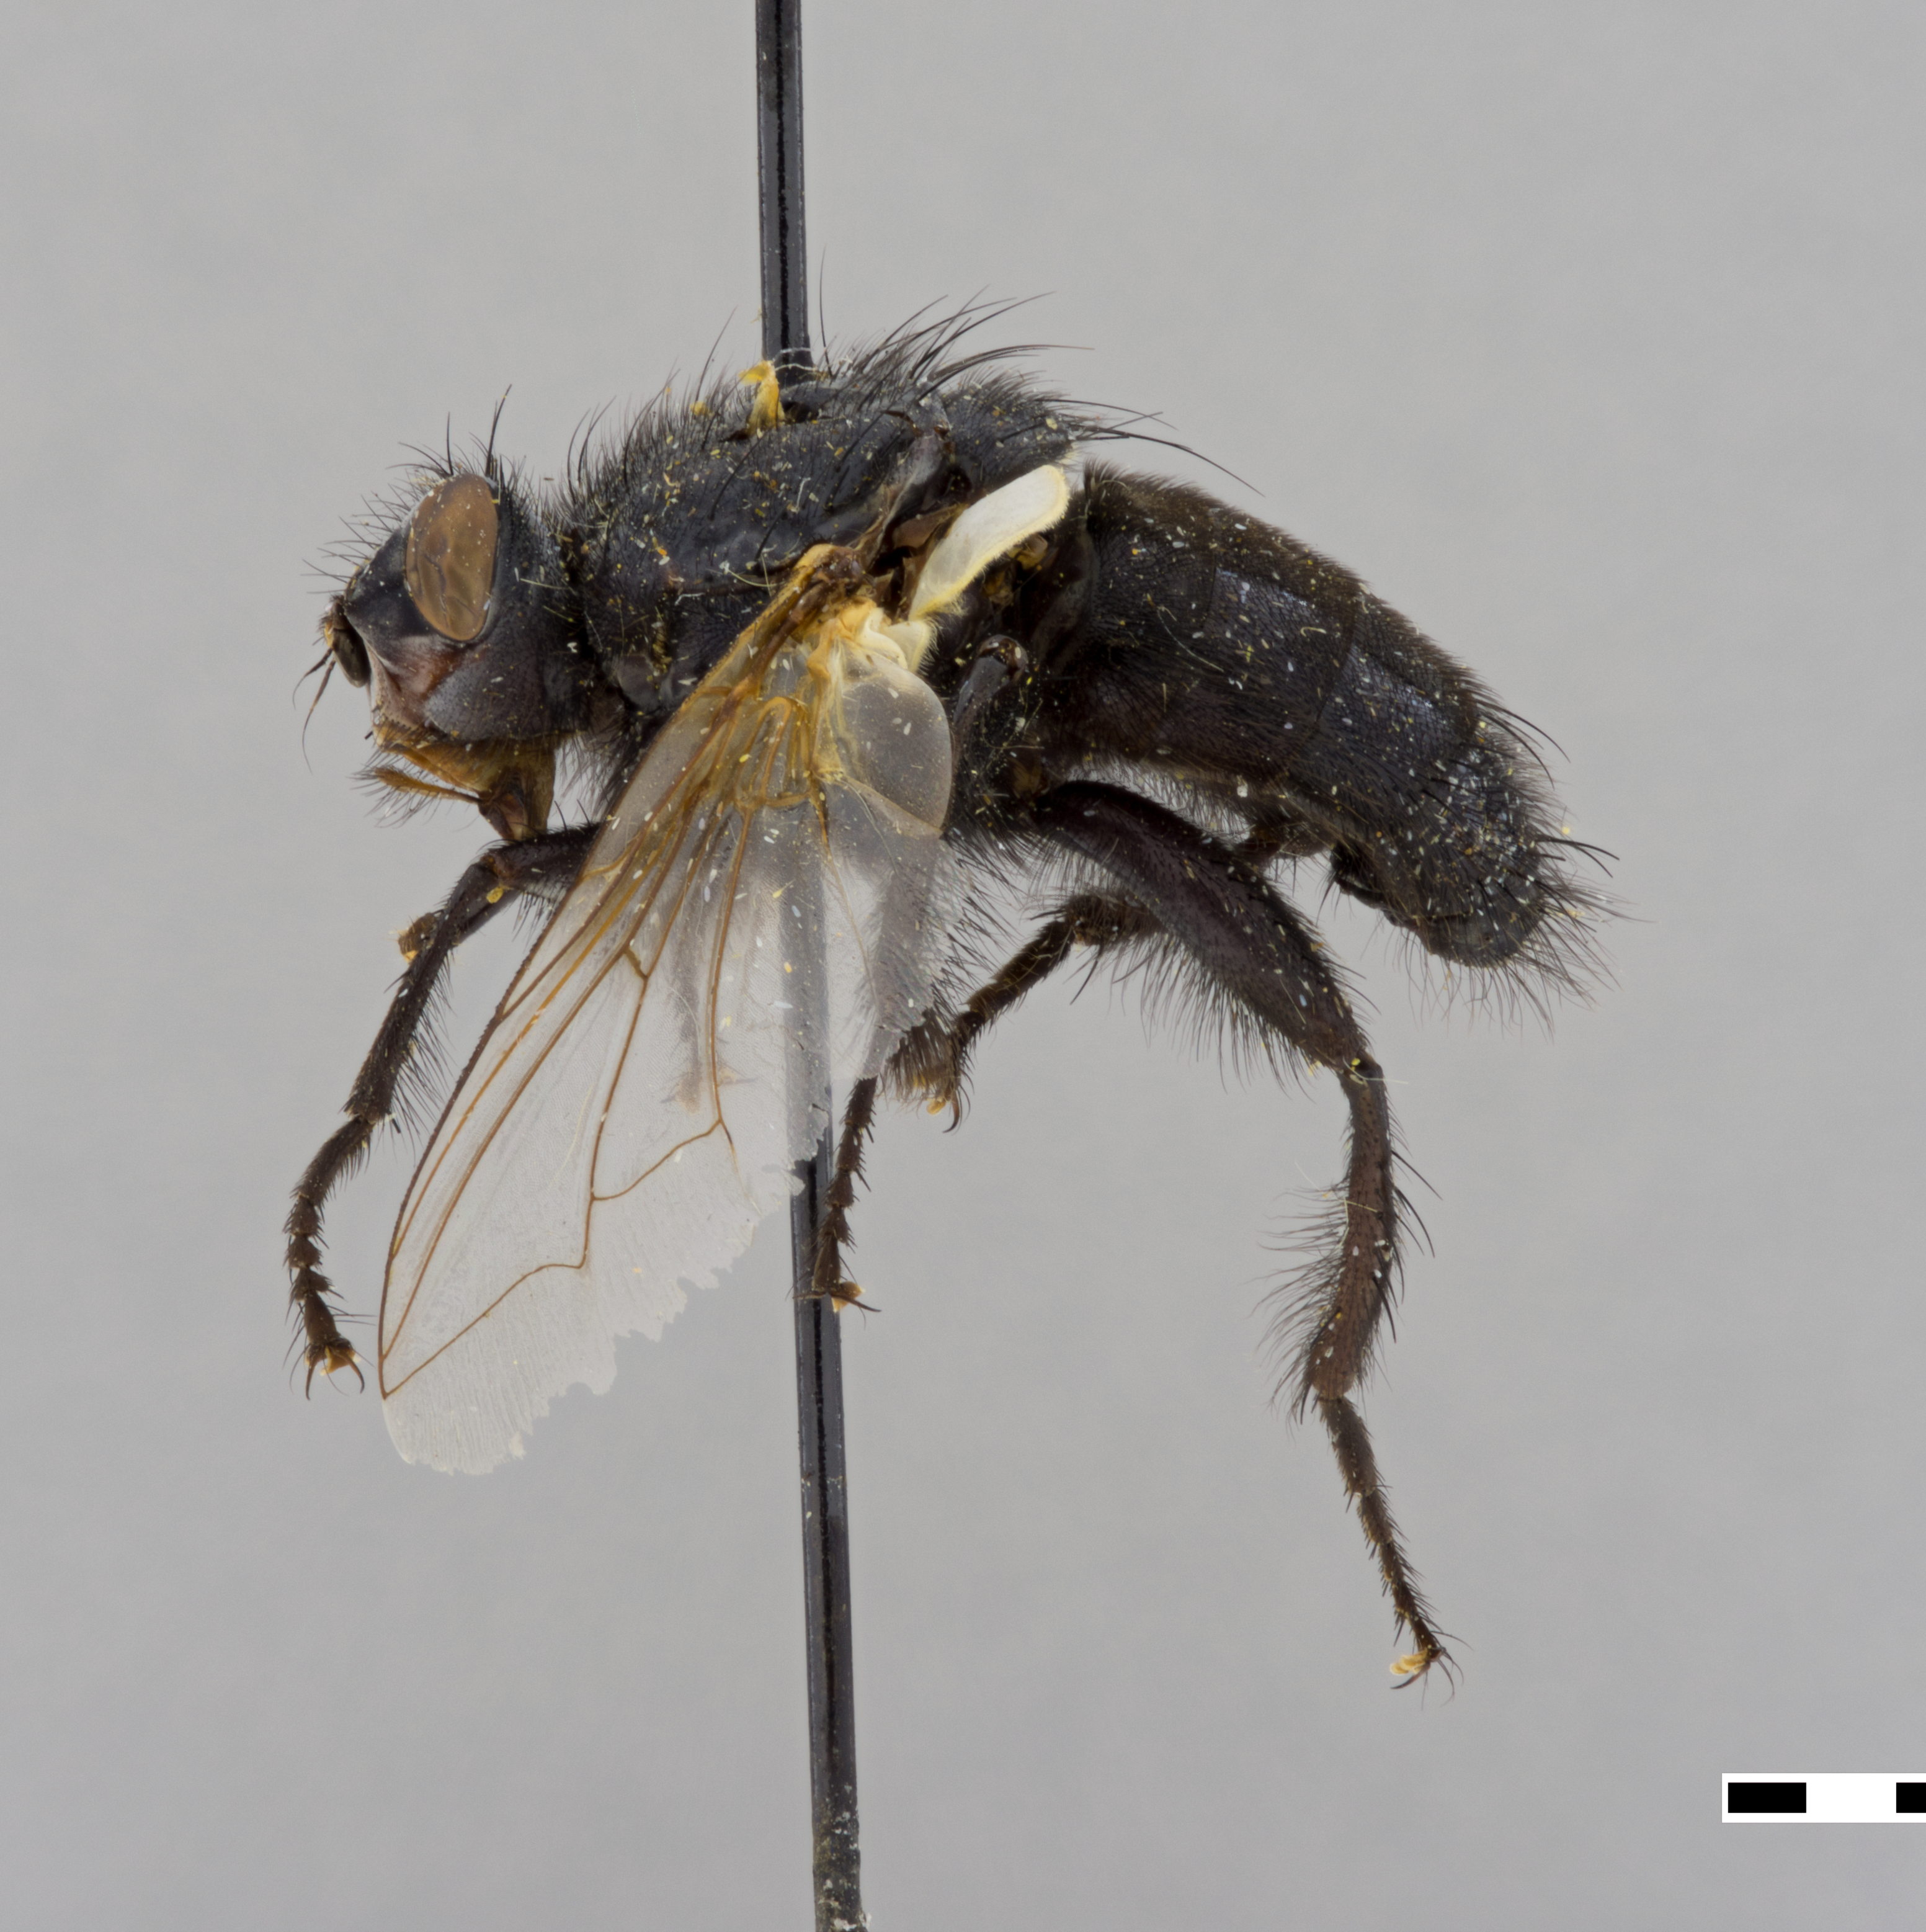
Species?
Wohlfahrtia atra
